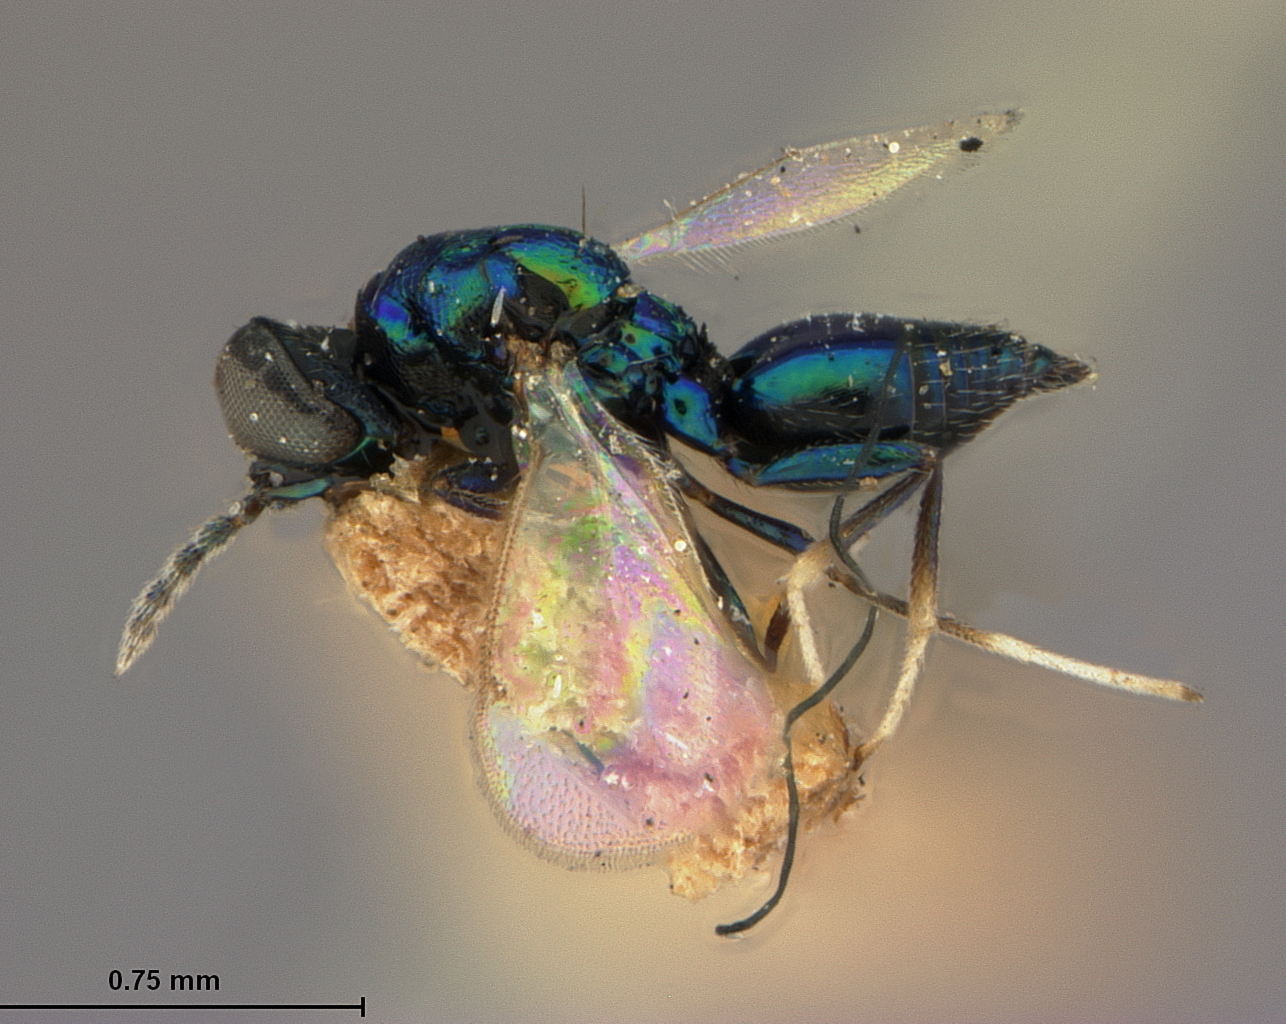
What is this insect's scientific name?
Entedon lithocolletidis
